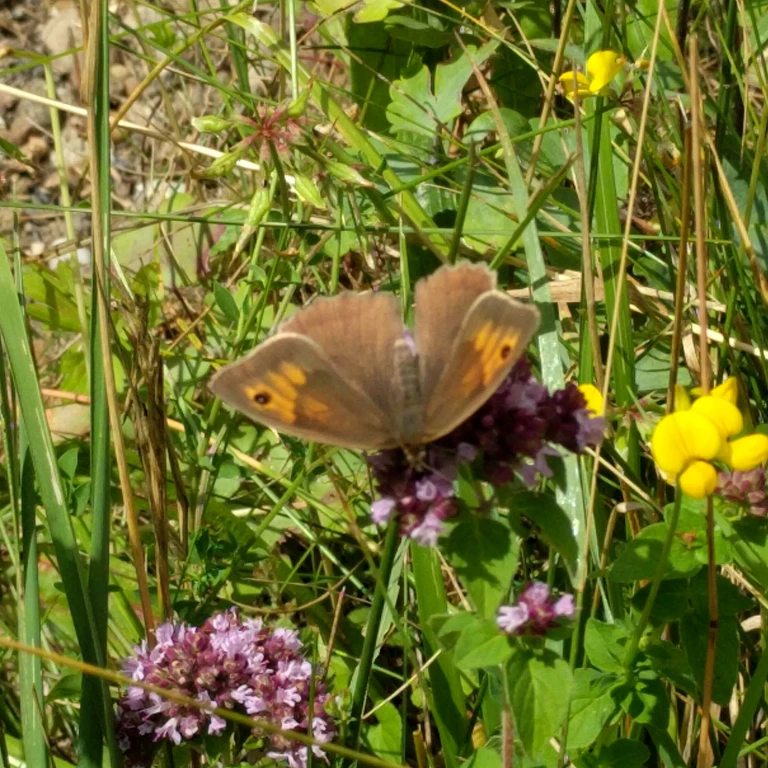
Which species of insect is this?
Maniola jurtina
